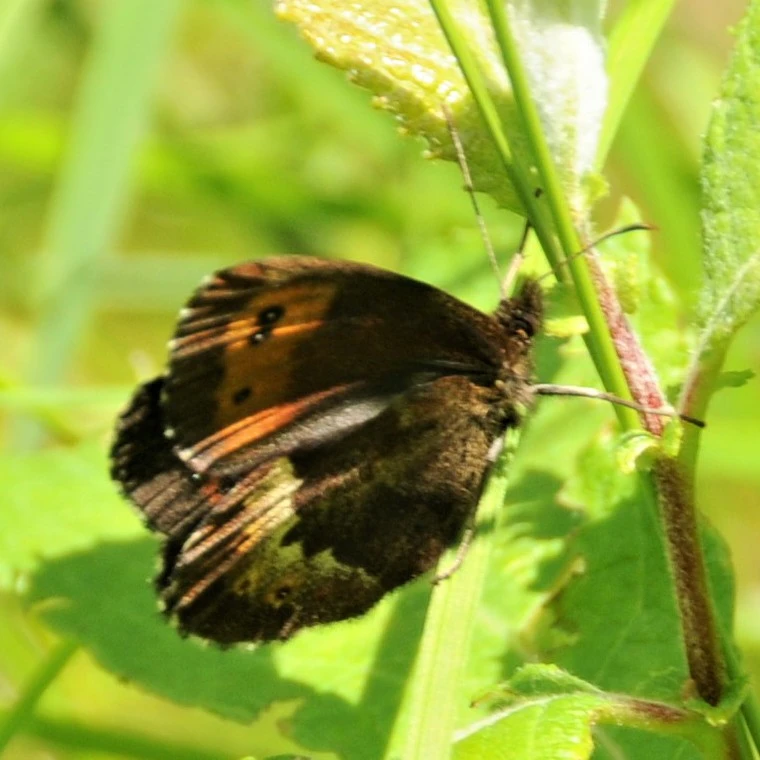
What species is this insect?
Erebia euryale
